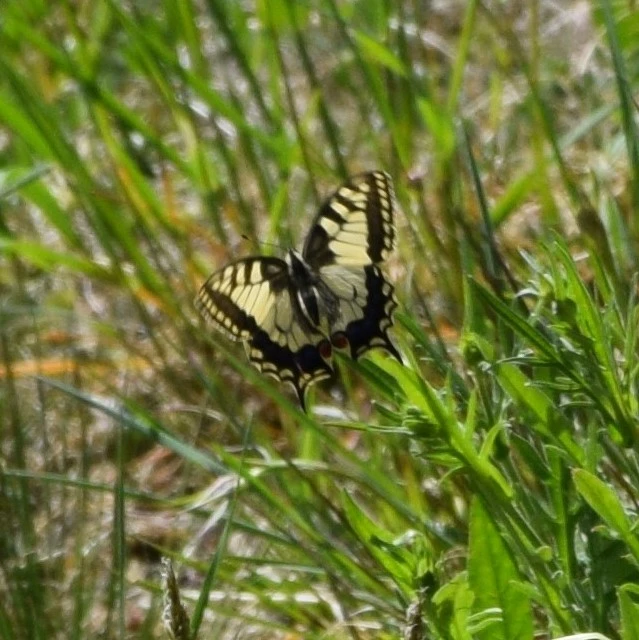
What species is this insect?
Papilio machaon
